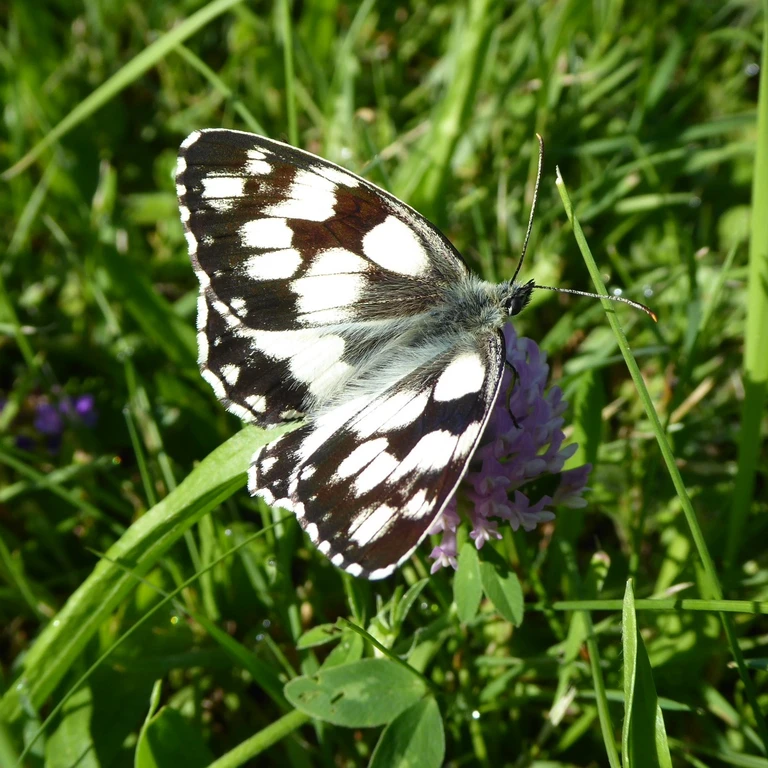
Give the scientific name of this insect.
Melanargia galathea
